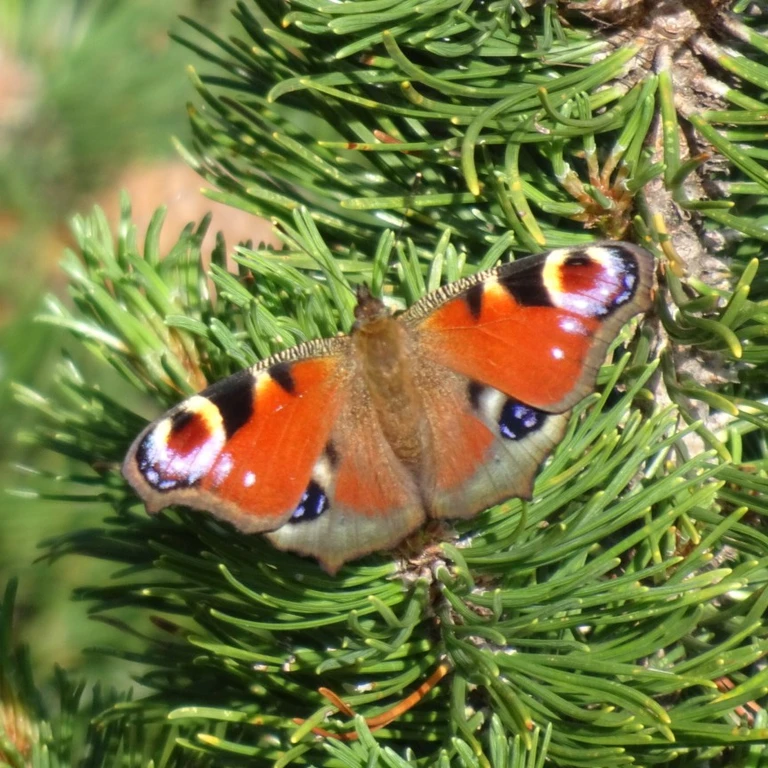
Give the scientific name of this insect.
Aglais io
